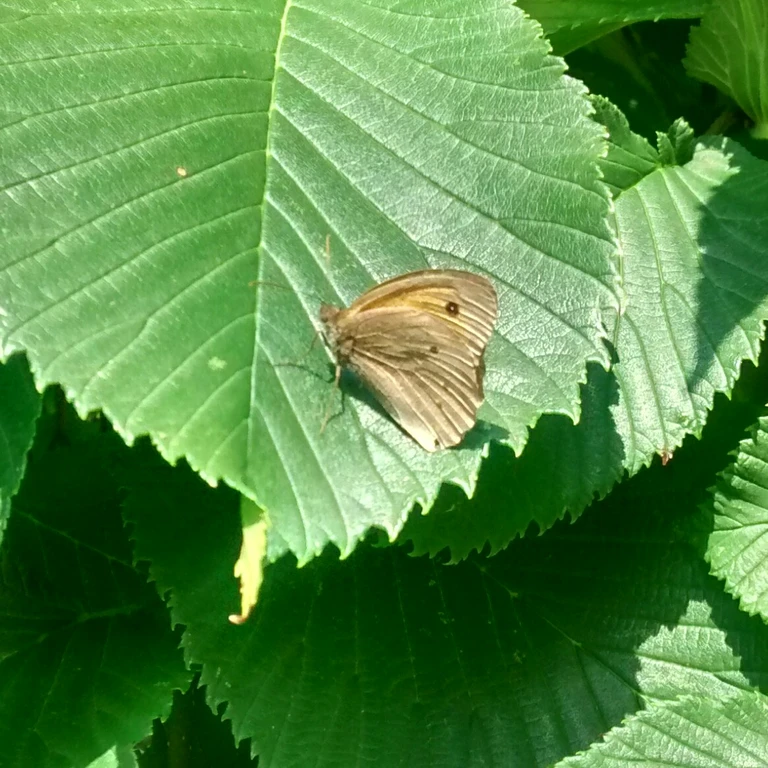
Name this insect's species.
Maniola jurtina
